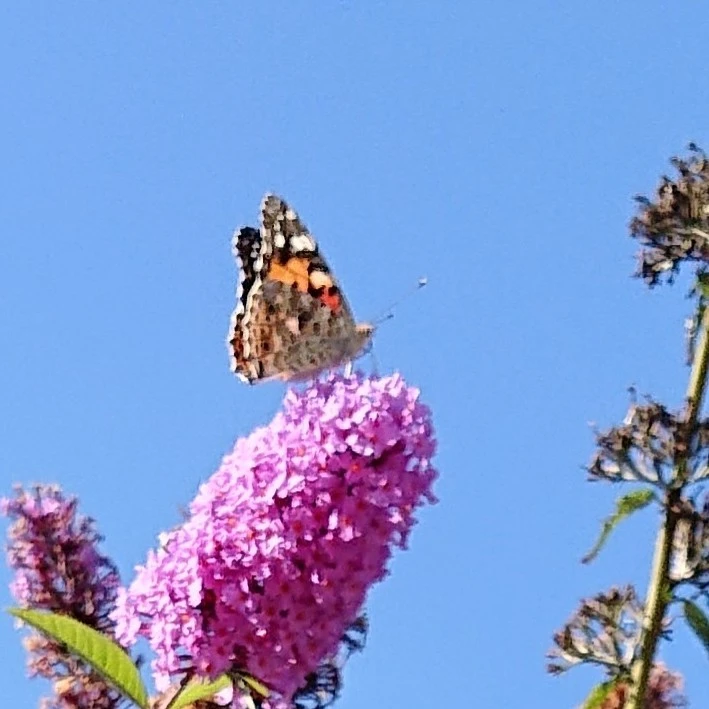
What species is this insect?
Vanessa cardui
